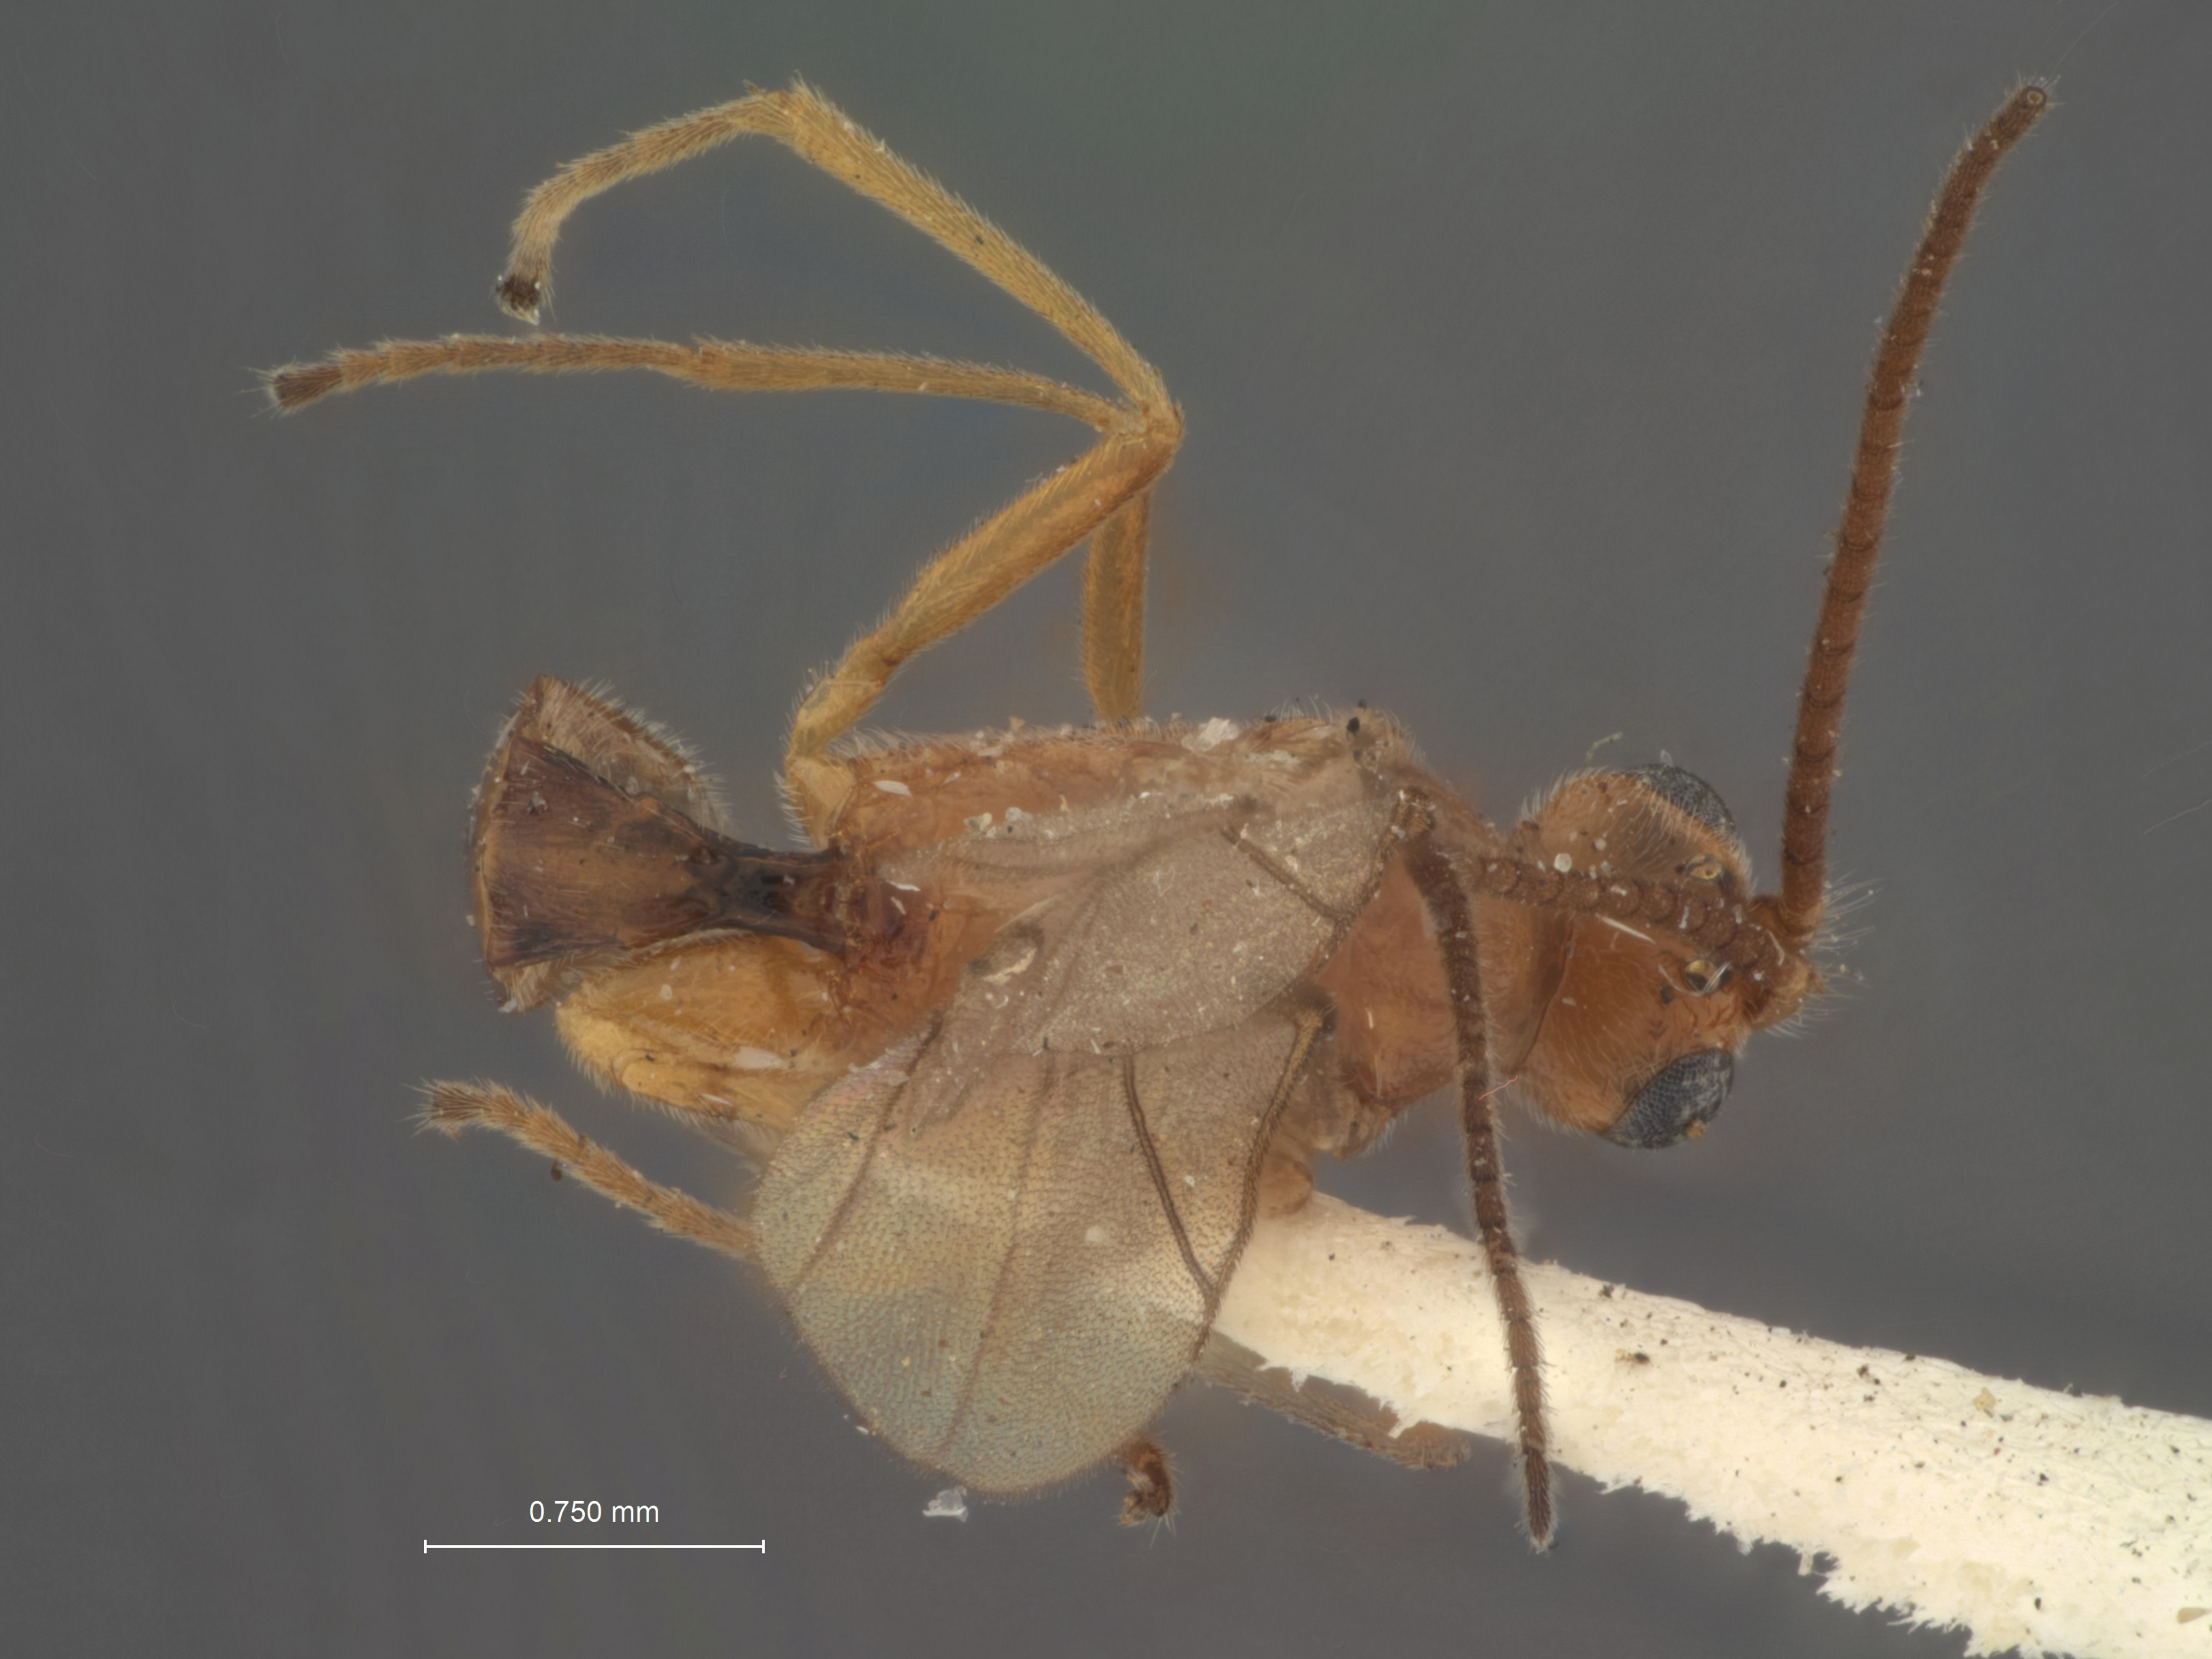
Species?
Meteorus petiolariferus
